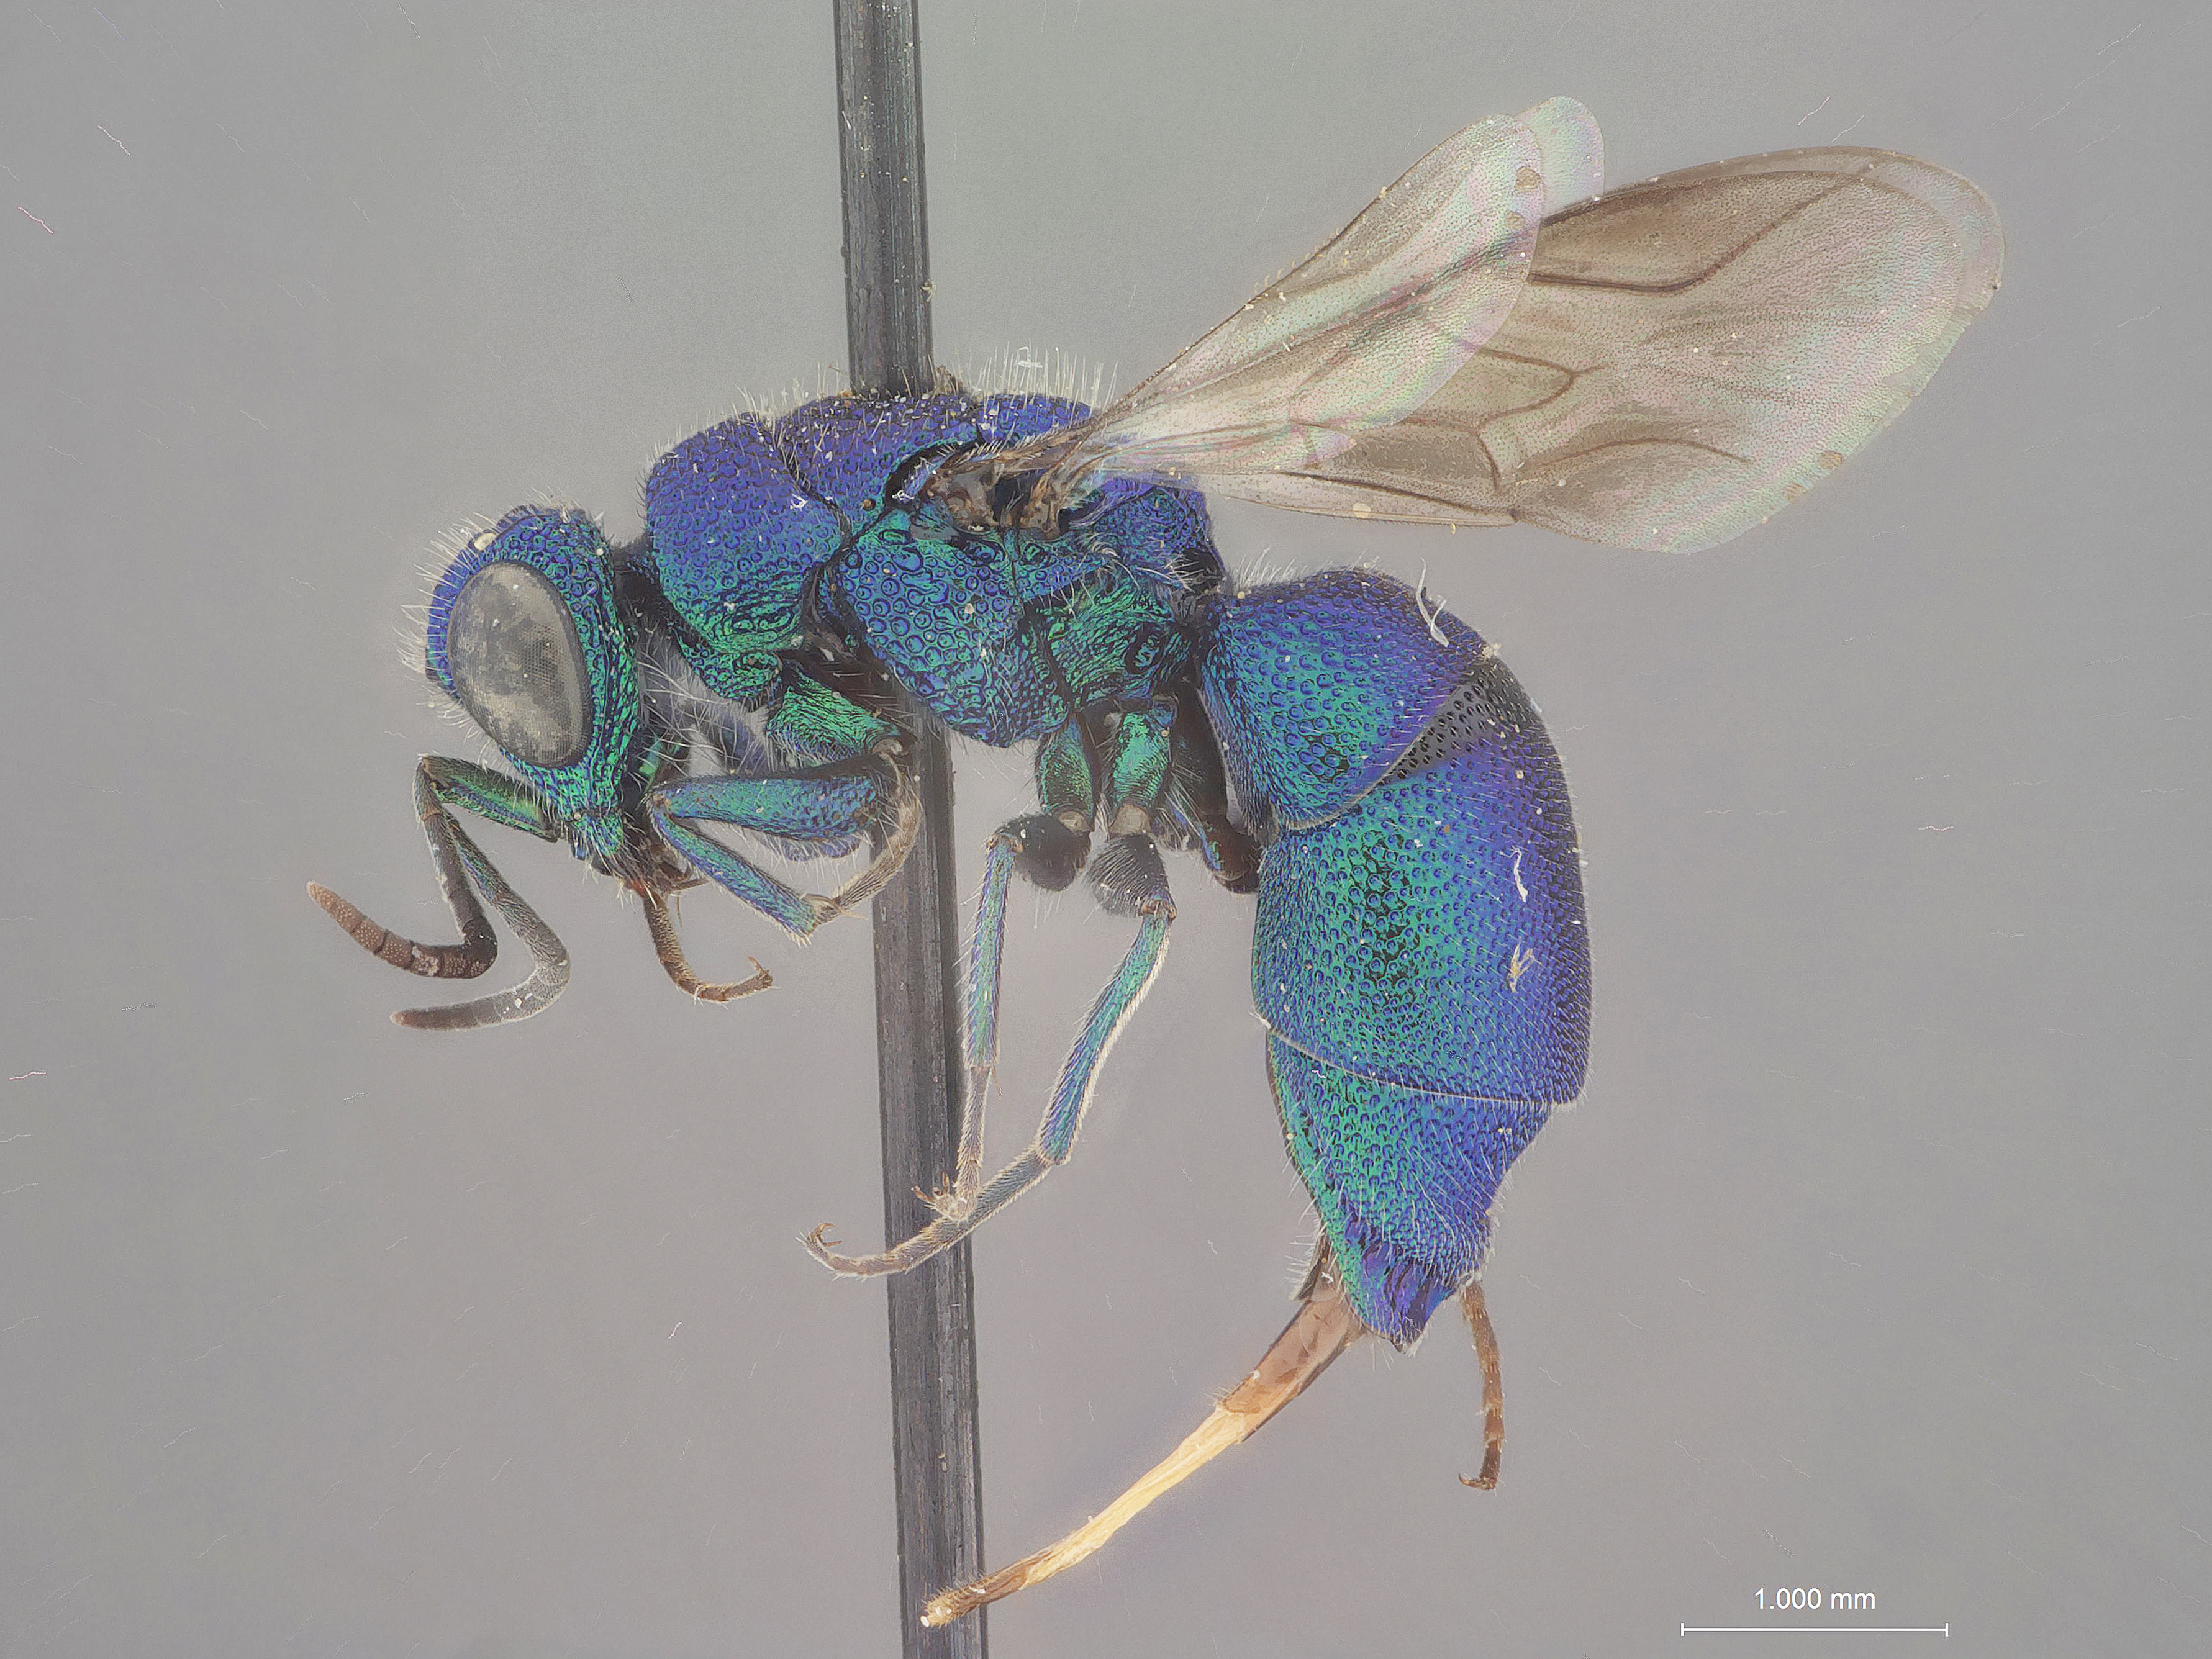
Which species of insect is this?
Chrysis enhuycki
